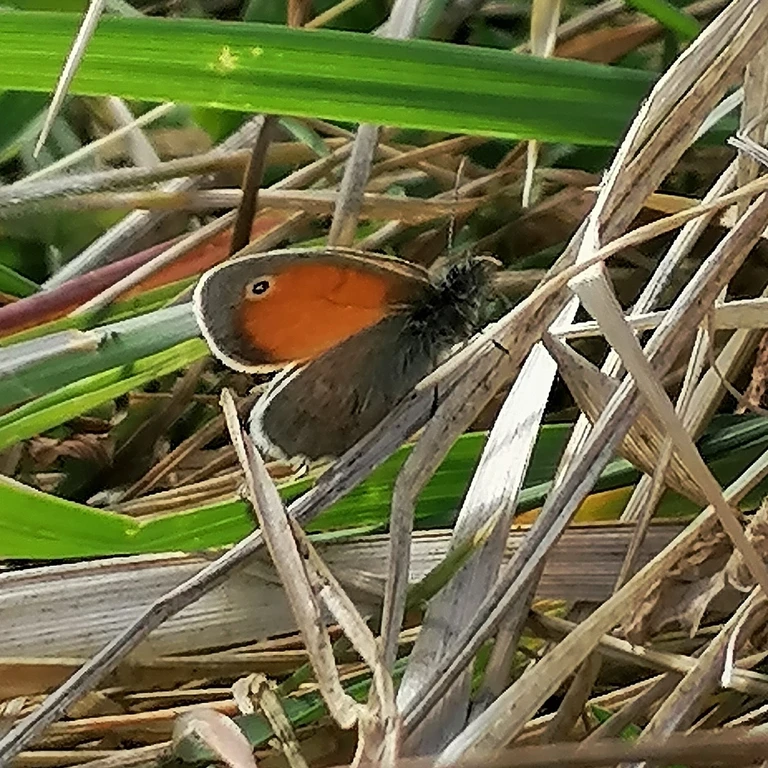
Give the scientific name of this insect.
Coenonympha pamphilus
